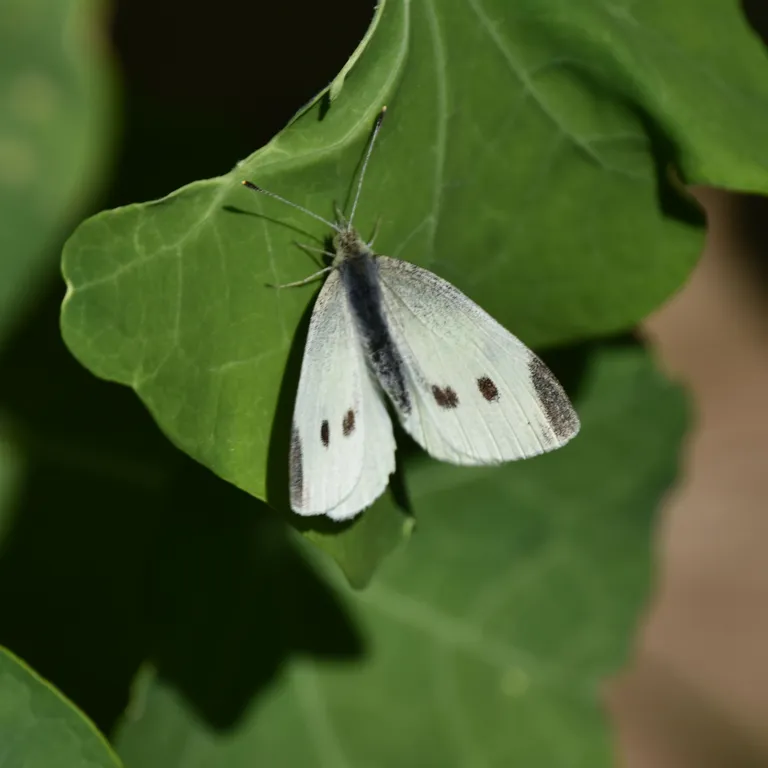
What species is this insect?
Pieris rapae
